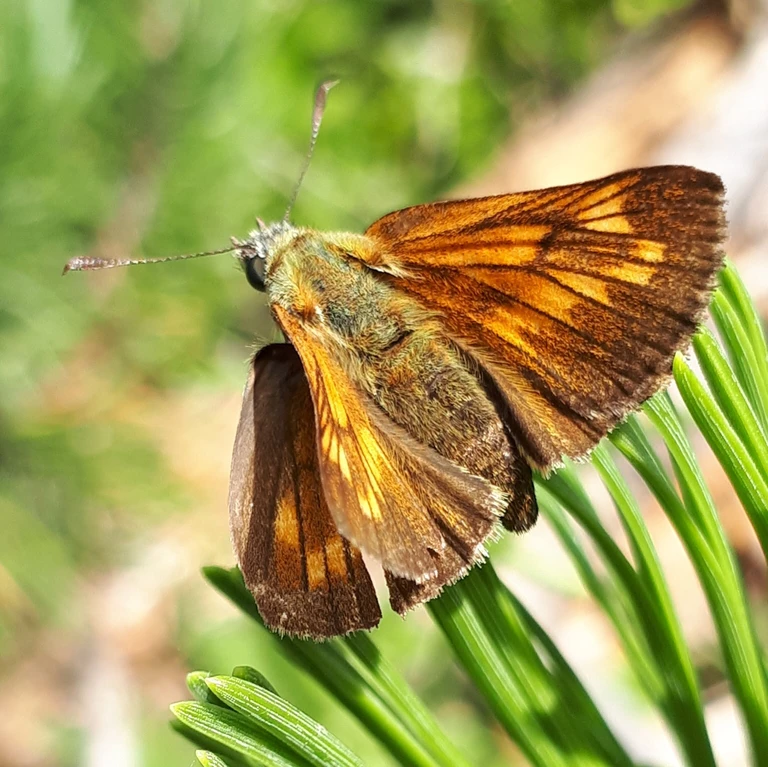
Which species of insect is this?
Ochlodes sylvanus (also Ochlodes venata)
